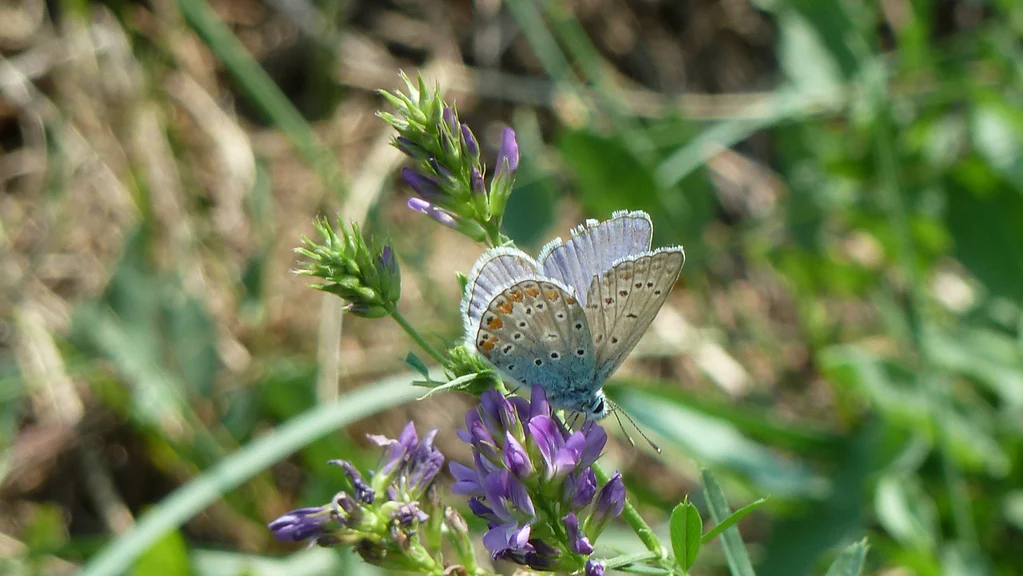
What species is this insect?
Polyommatus icarus
